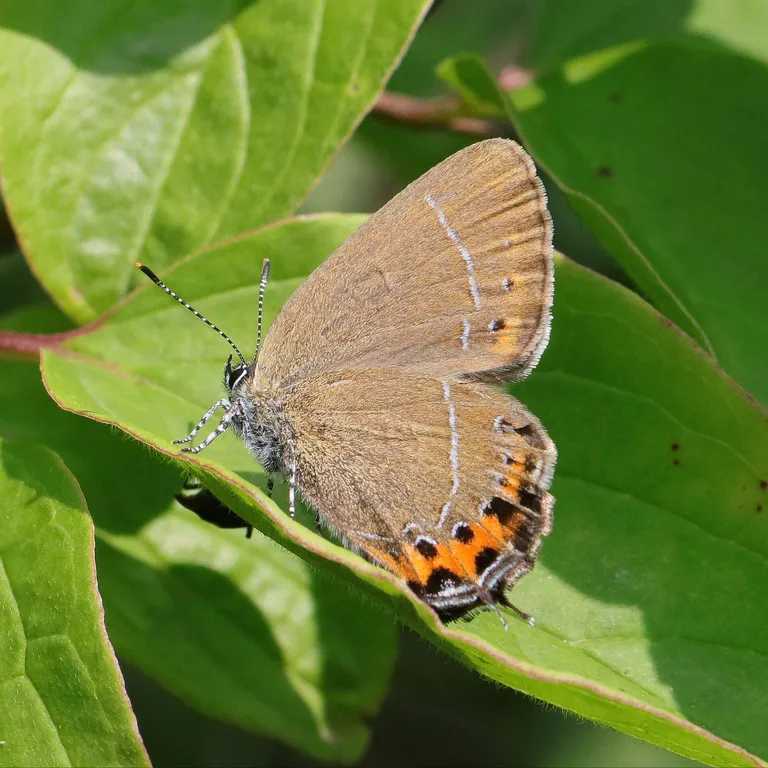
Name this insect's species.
Satyrium pruni (also Fixsenia pruni)
